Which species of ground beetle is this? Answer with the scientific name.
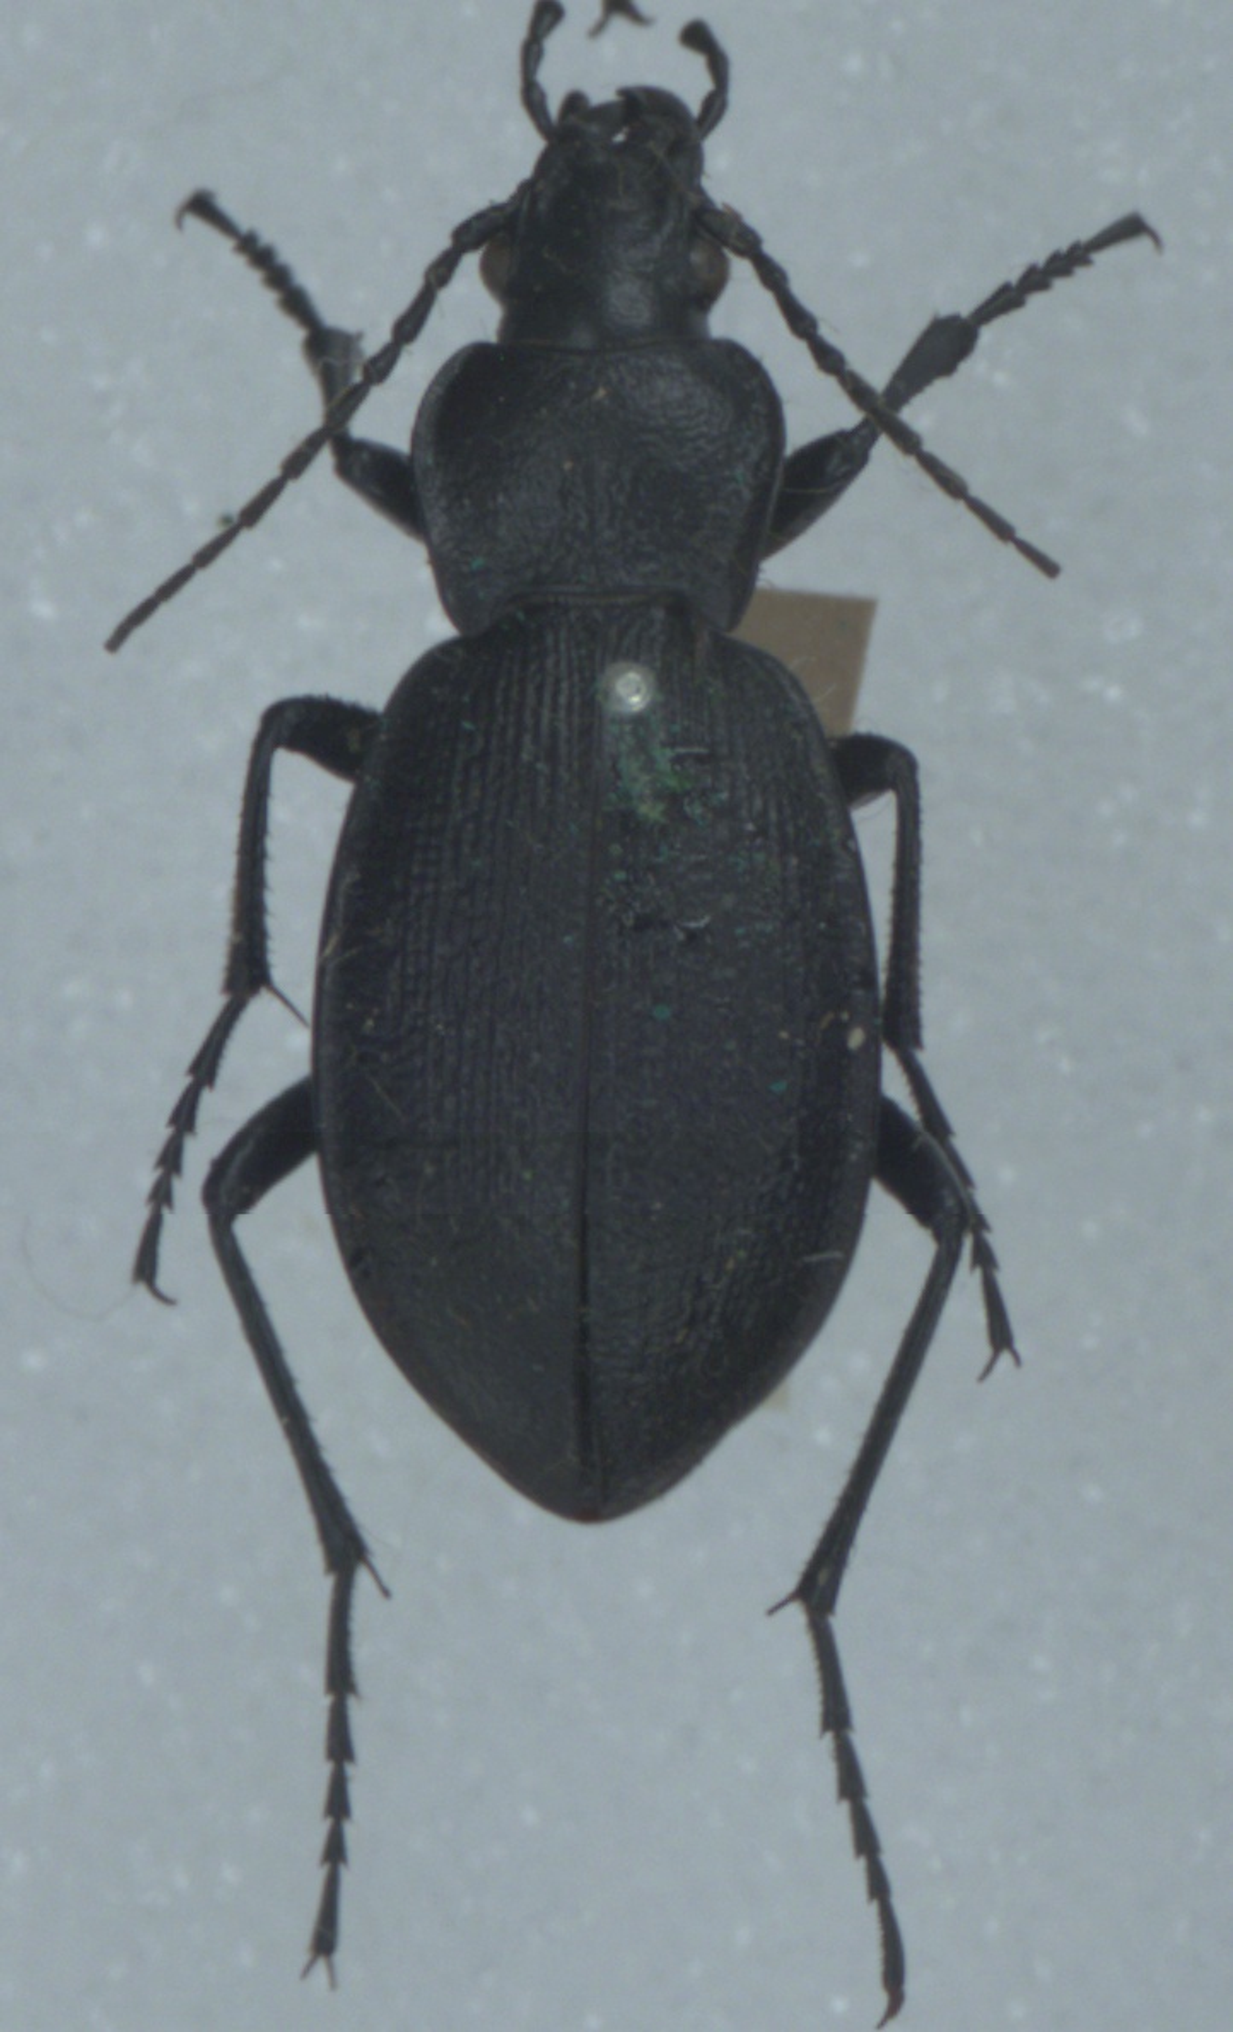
Carabus problematicus
